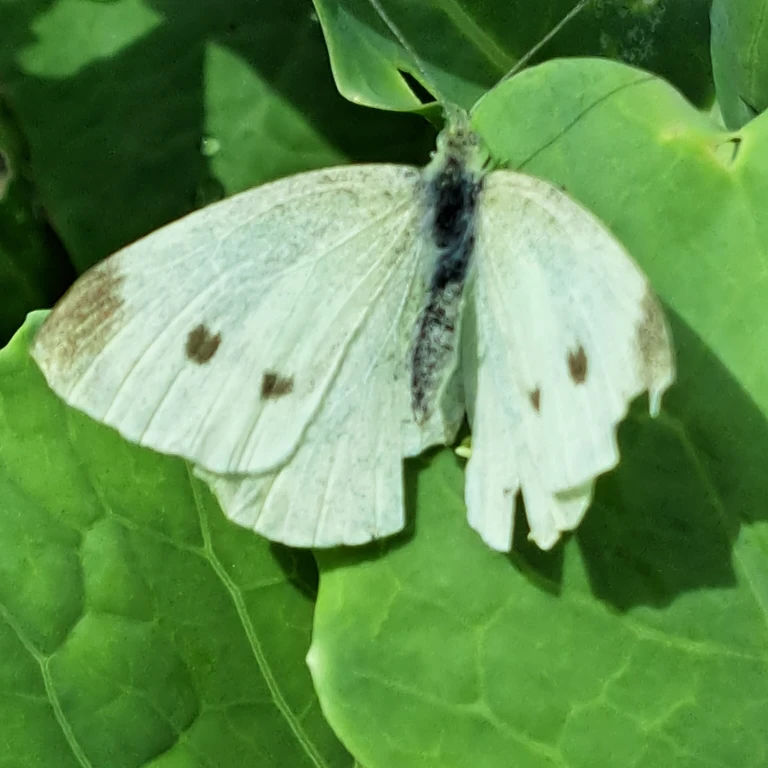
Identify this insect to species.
Pieris rapae
